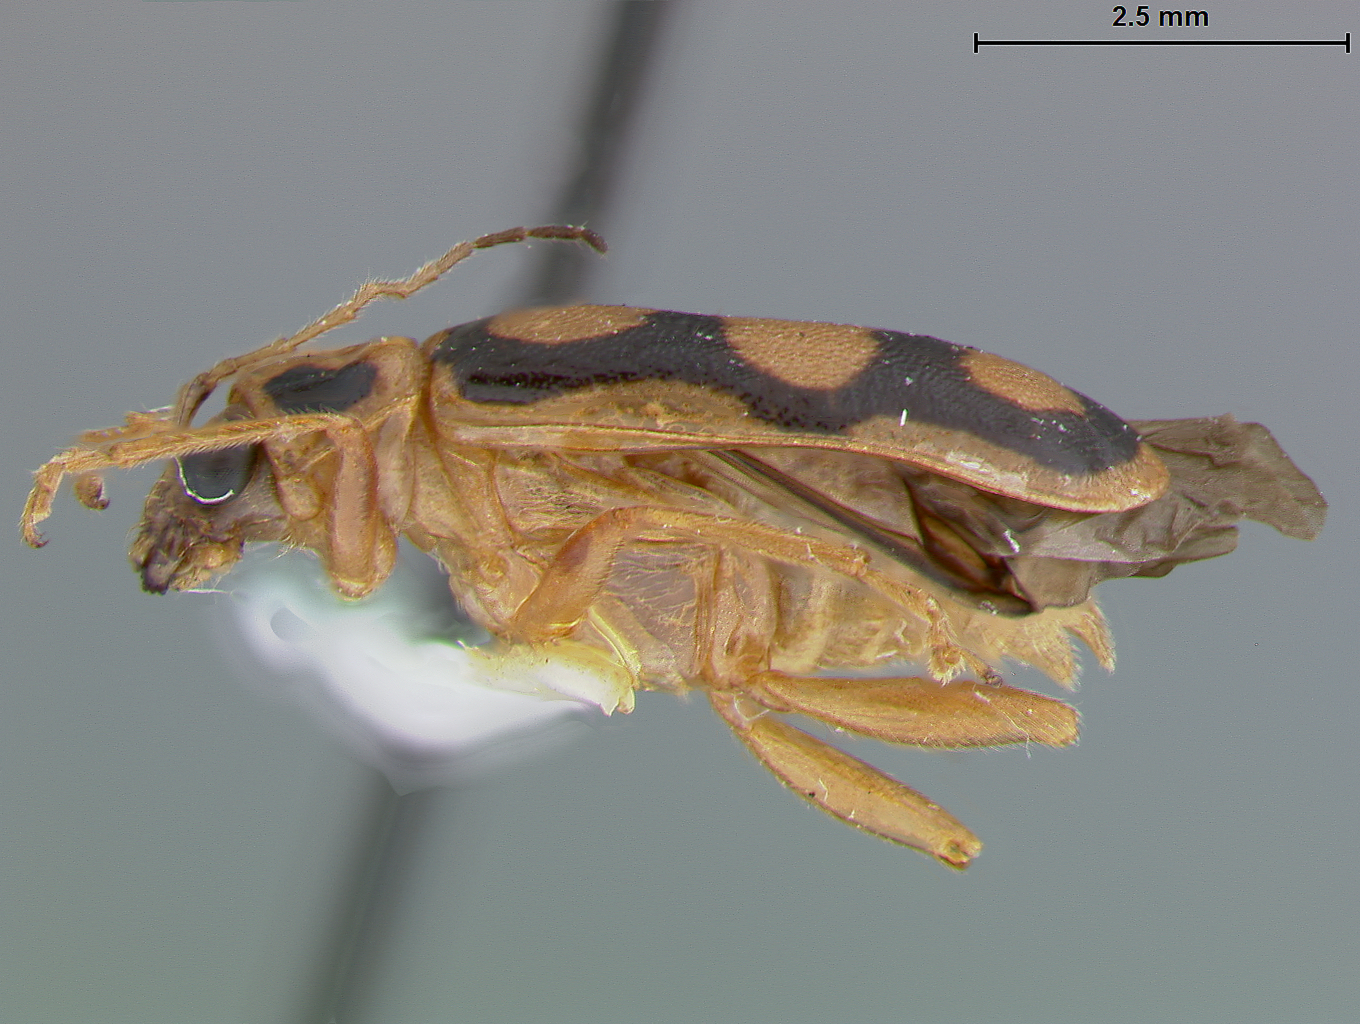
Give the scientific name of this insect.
Iceloceras maximum
